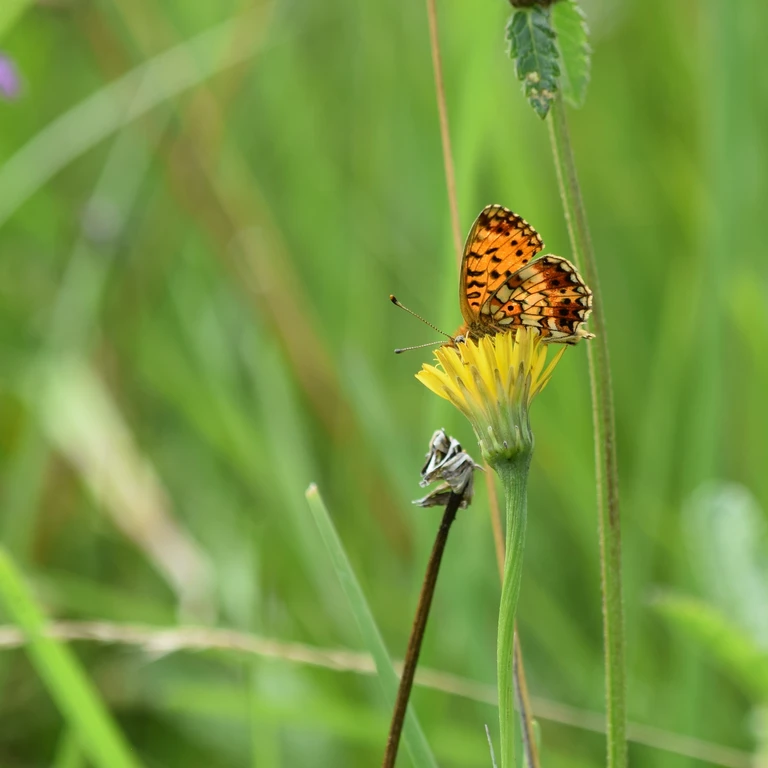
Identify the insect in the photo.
Boloria selene
